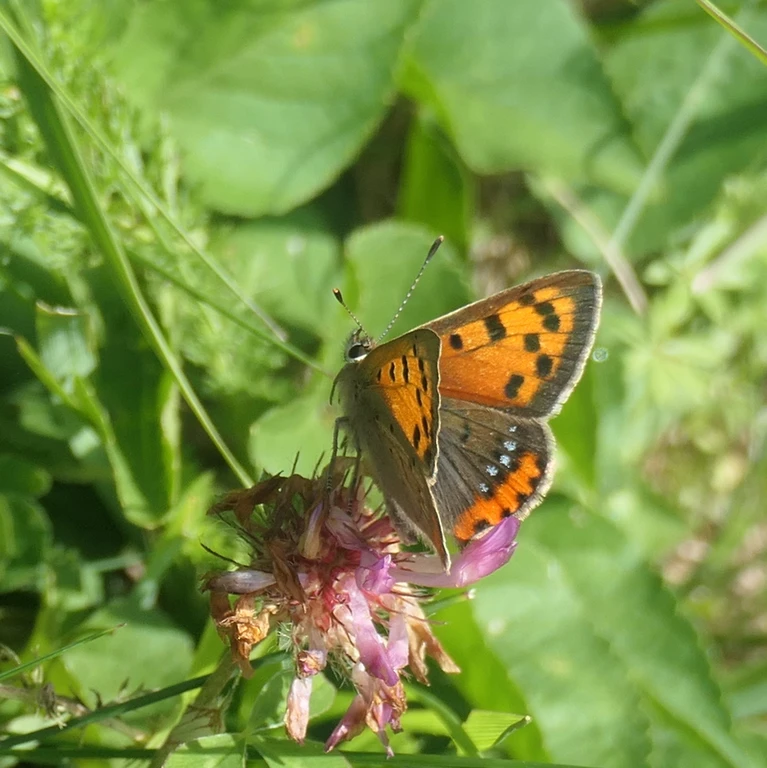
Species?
Lycaena phlaeas
